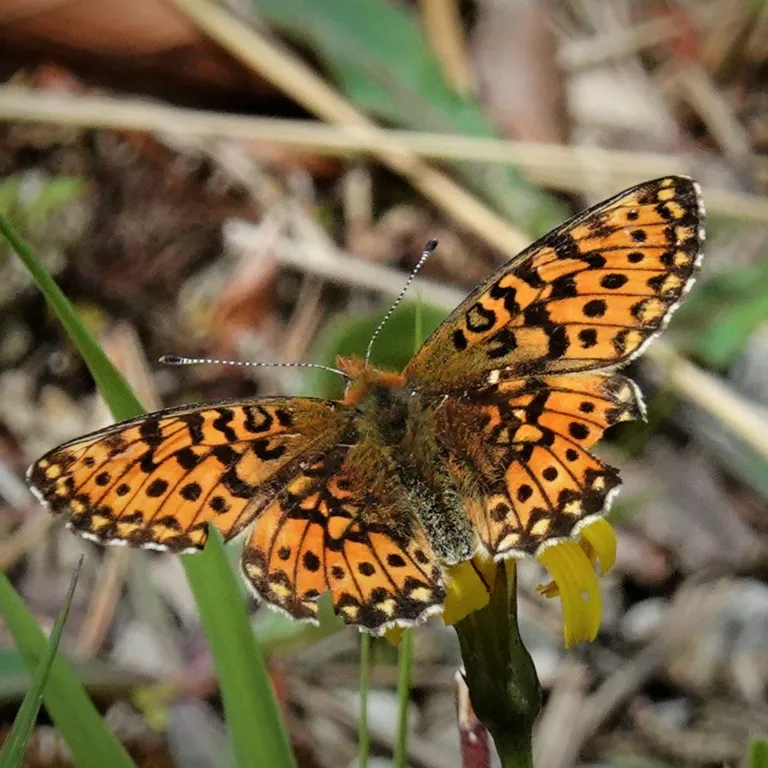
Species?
Boloria euphrosyne (also Clossiana euphrosyne)
